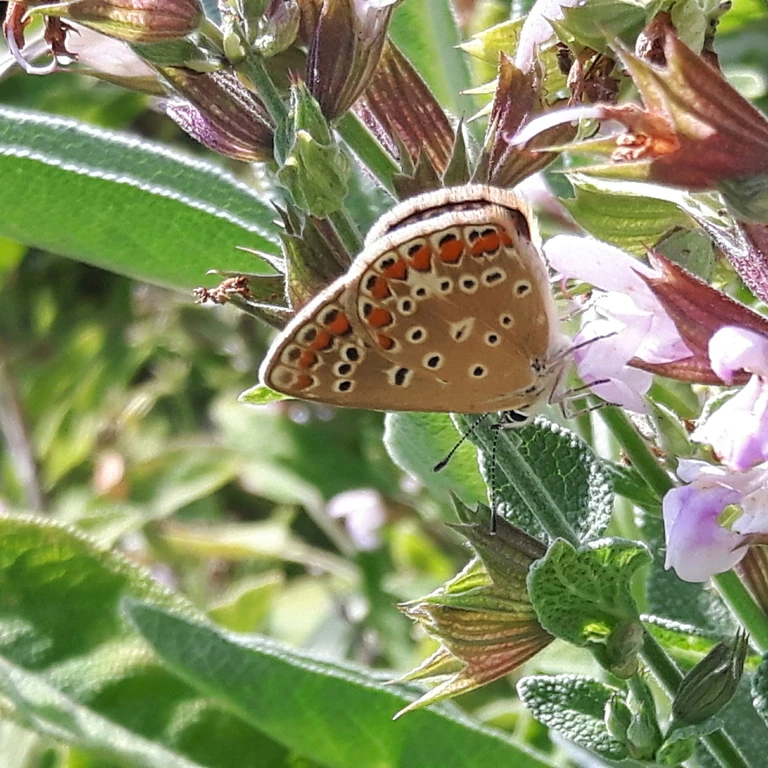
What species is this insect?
Polyommatus icarus
